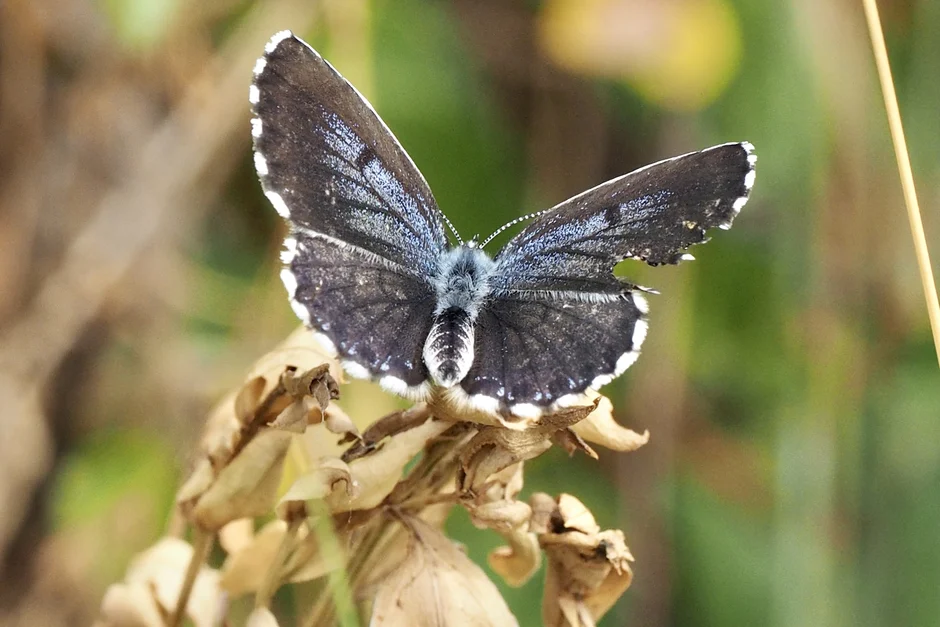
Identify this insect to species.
Scolitantides orion
